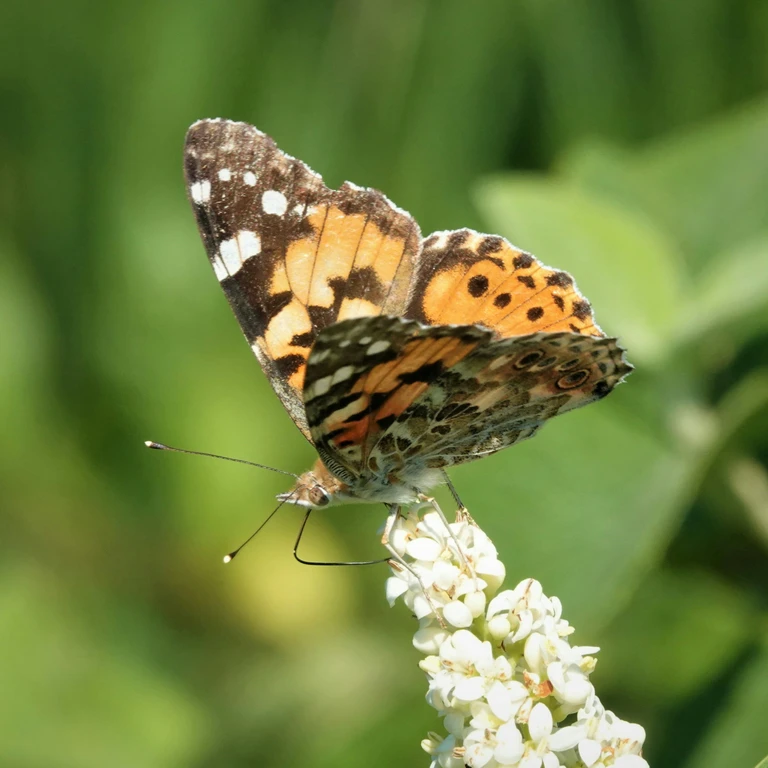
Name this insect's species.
Vanessa cardui
